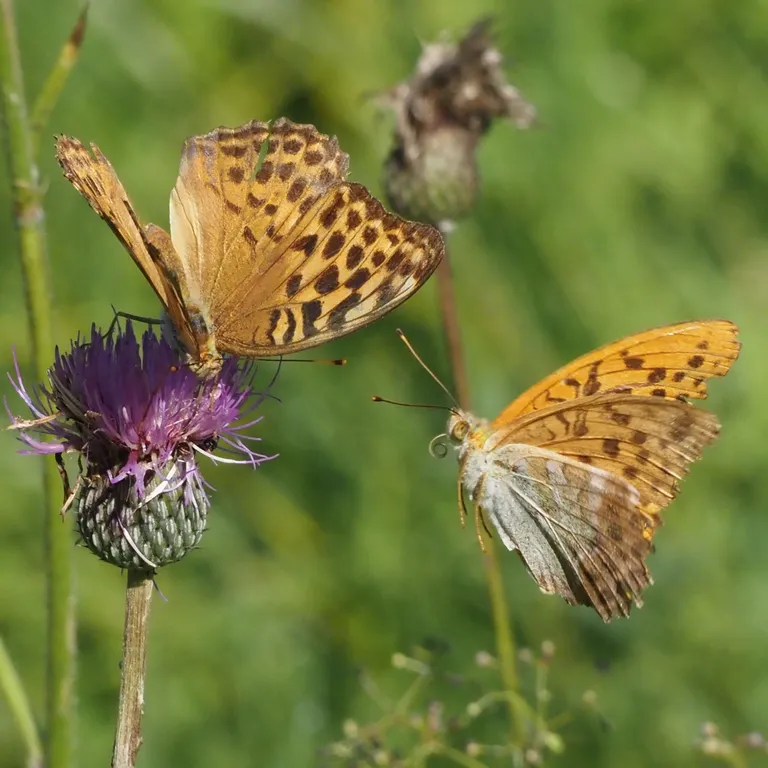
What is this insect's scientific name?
Argynnis paphia
